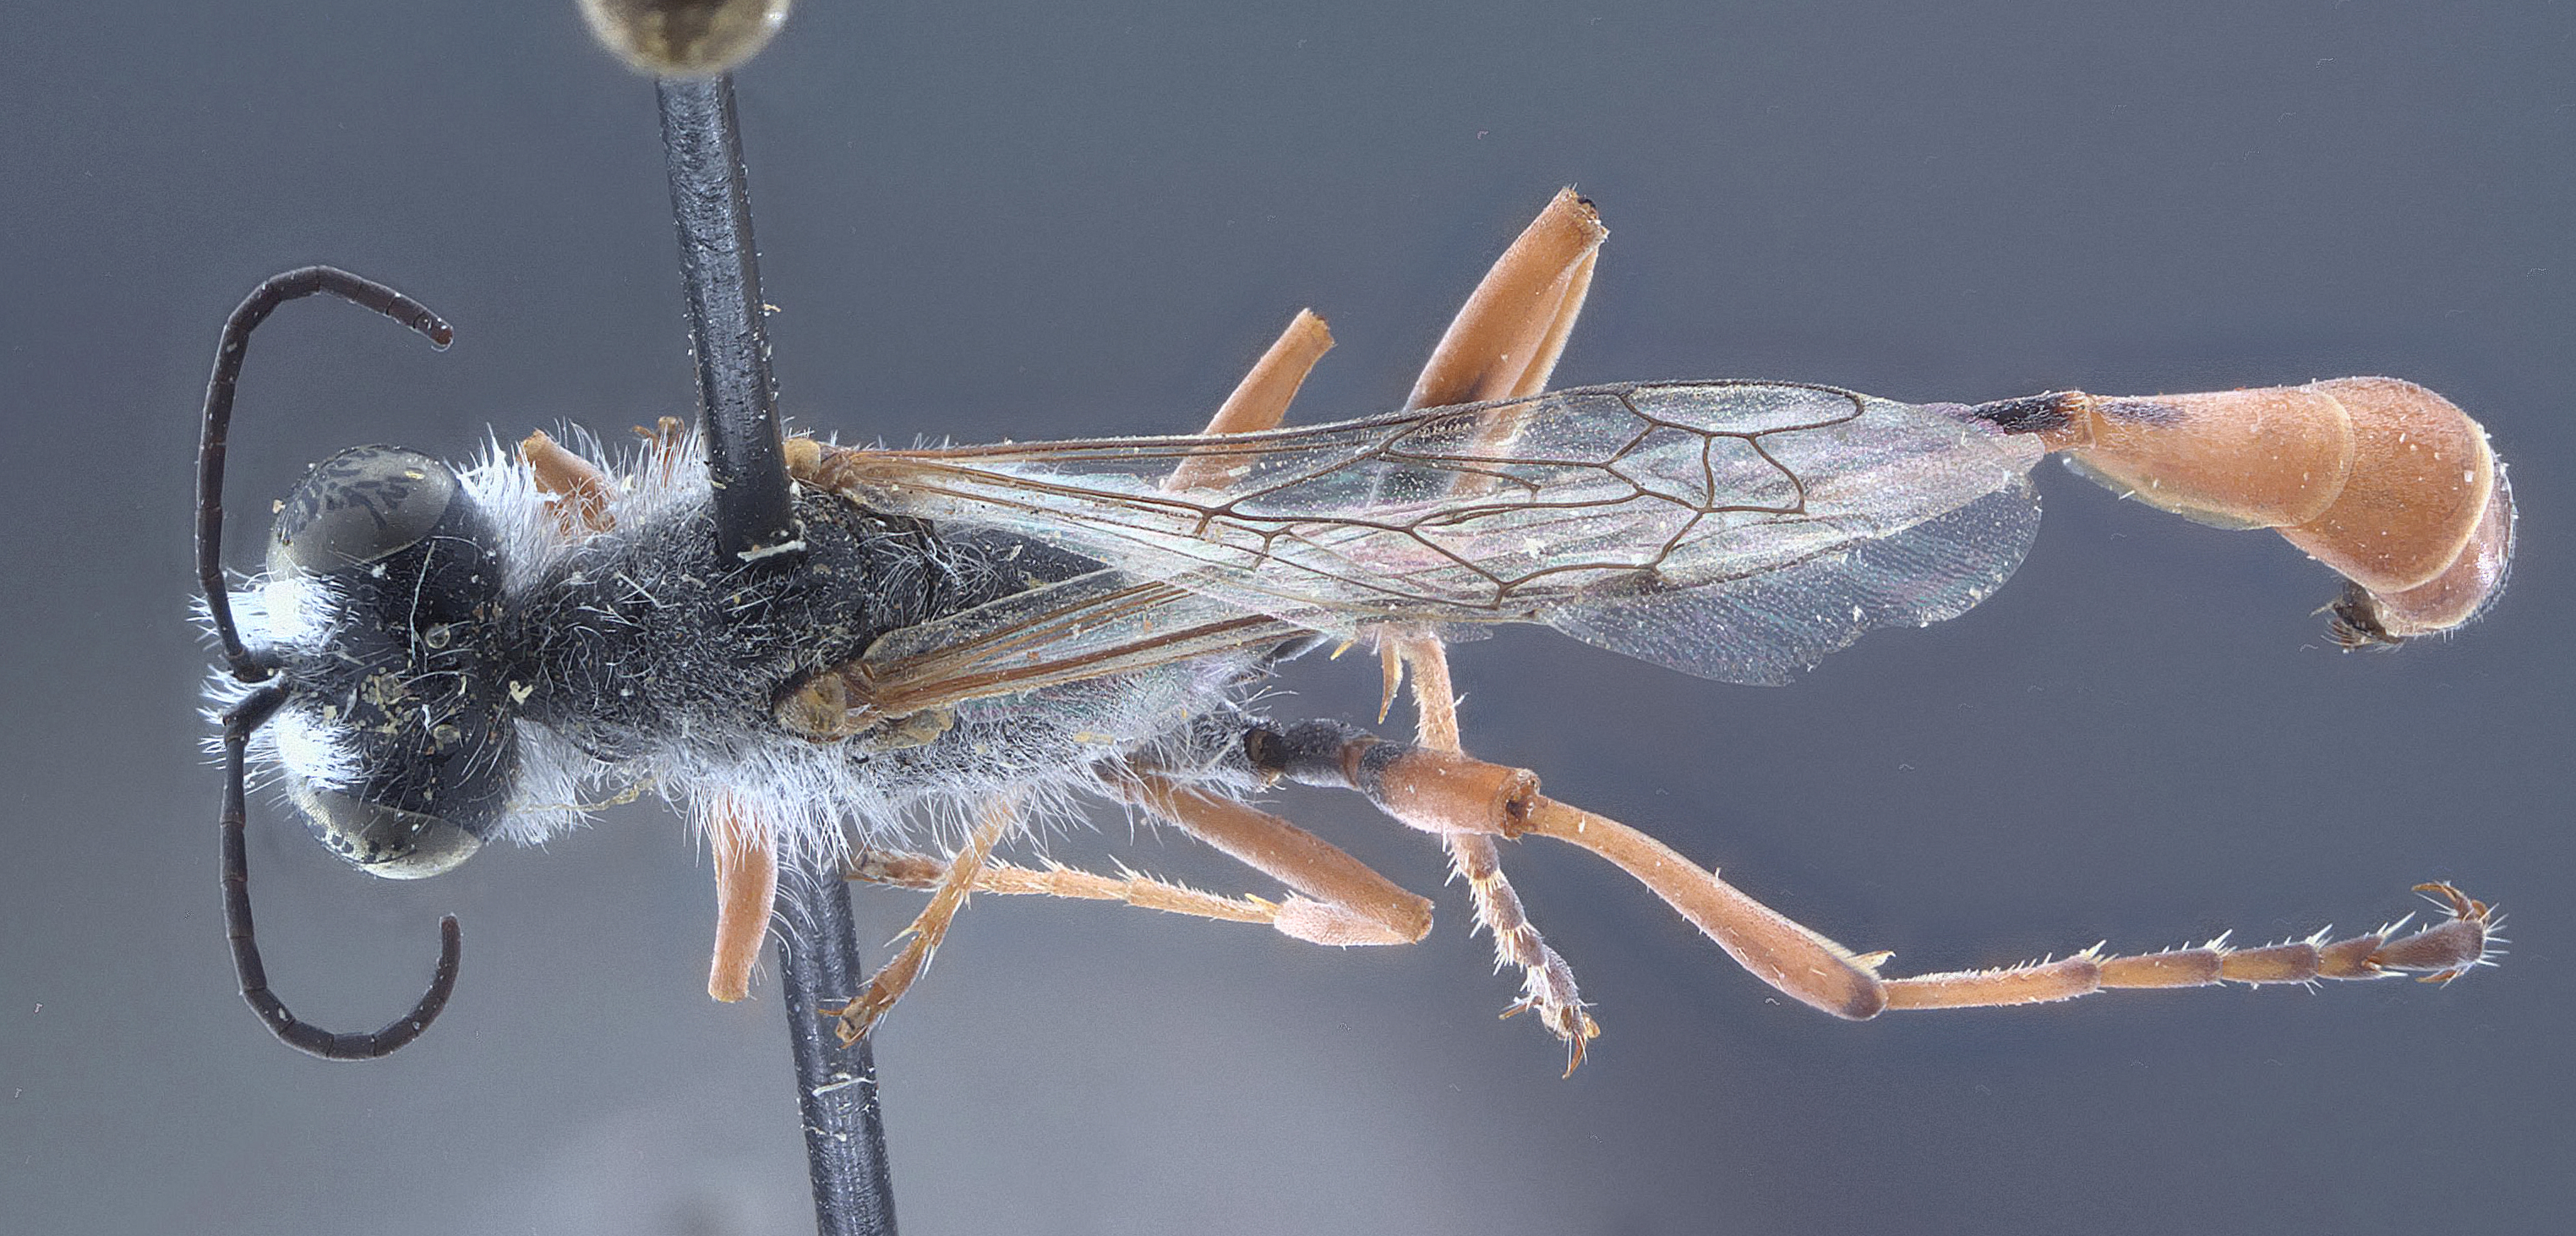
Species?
Ammophila moenkopi
